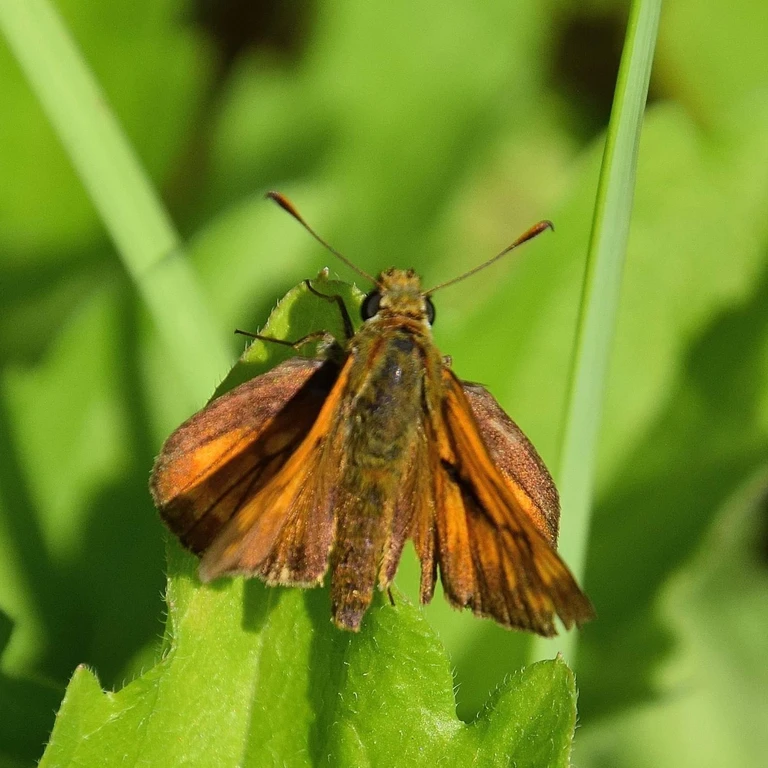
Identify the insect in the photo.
Ochlodes sylvanus (also Ochlodes venata)
